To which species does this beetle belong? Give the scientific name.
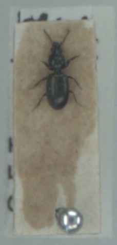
Dyschirius tristis
